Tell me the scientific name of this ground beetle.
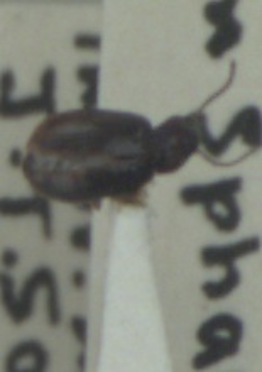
Bradycellus ruficollis
